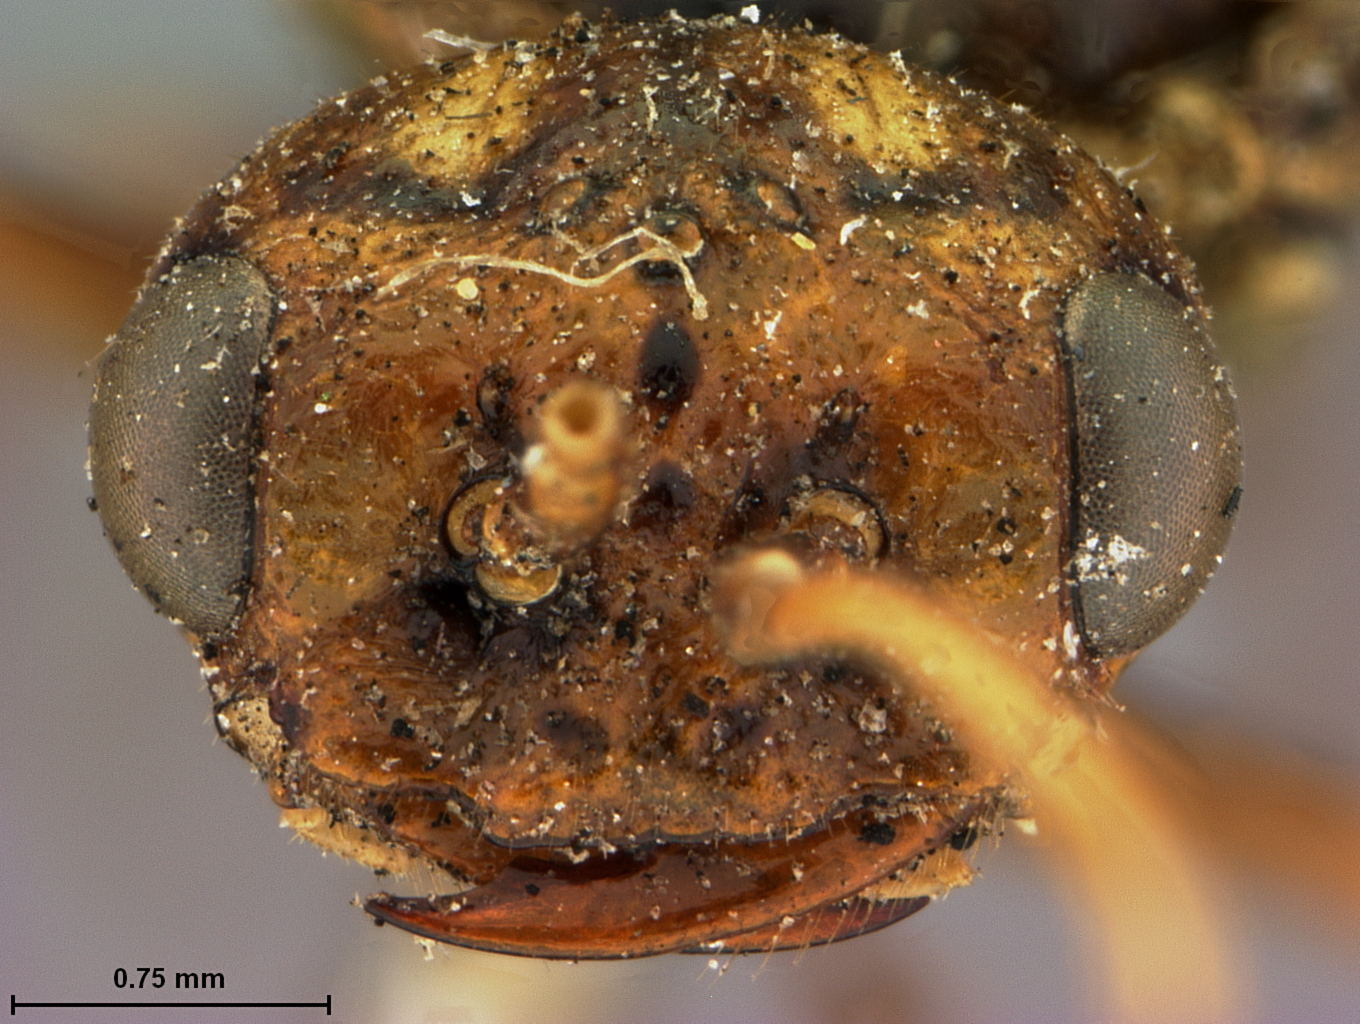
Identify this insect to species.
Caenolyda nortoni
